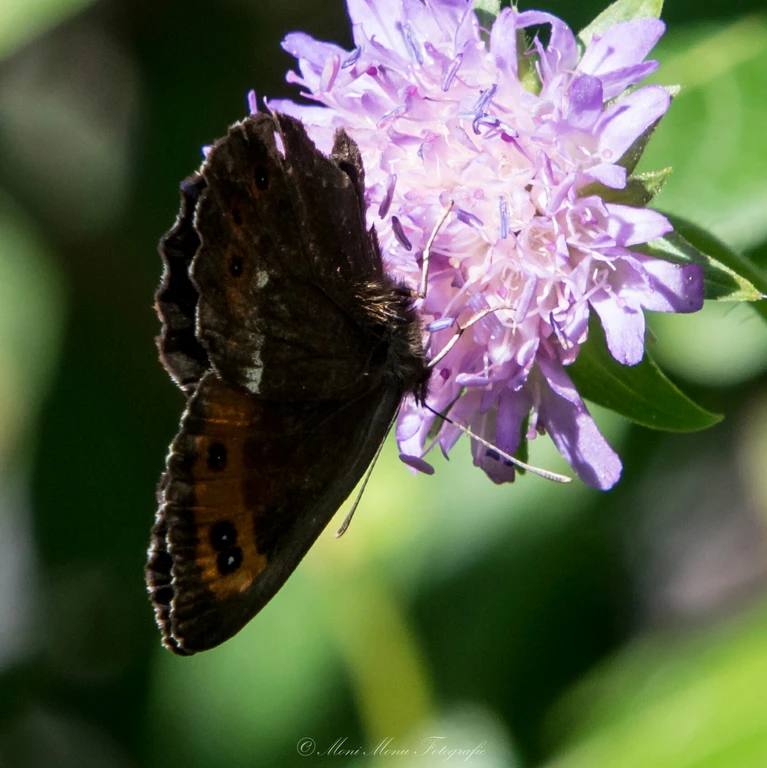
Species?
Erebia ligea
